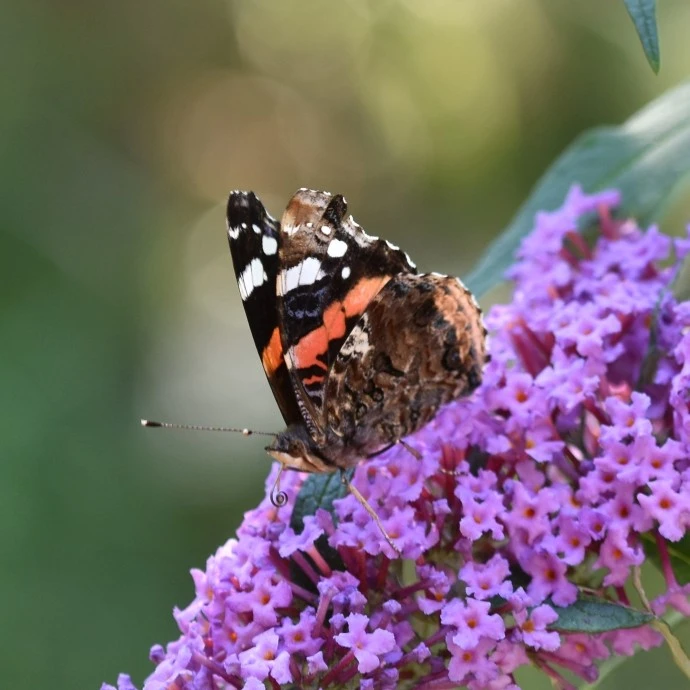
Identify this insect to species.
Vanessa atalanta
